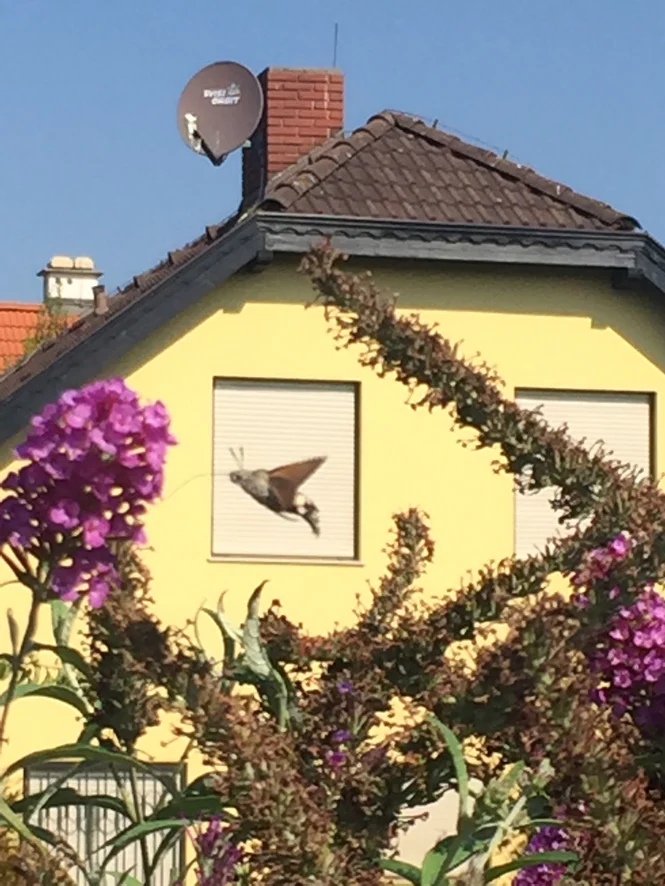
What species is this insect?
Macroglossum stellatarum
